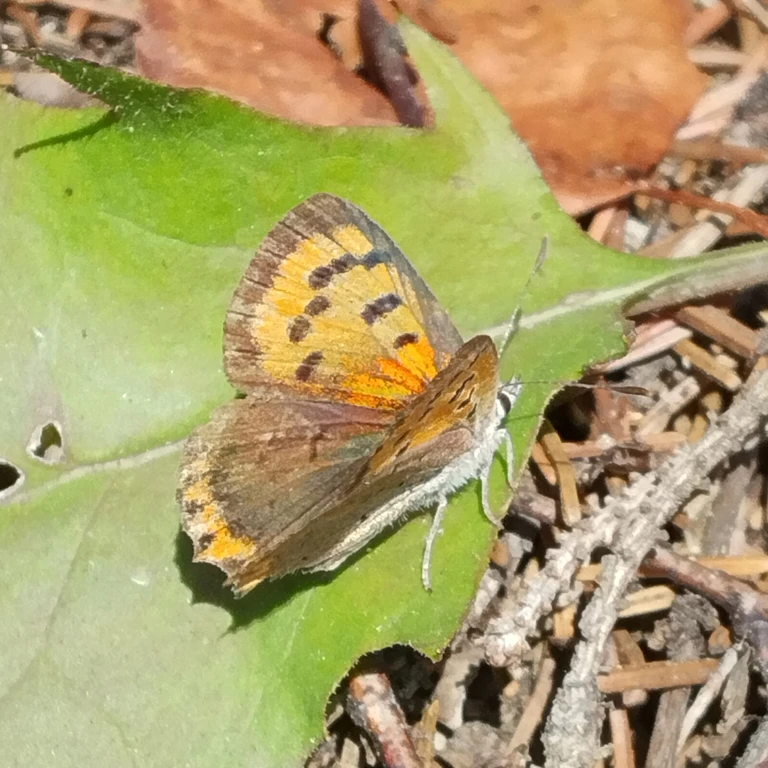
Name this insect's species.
Lycaena phlaeas
